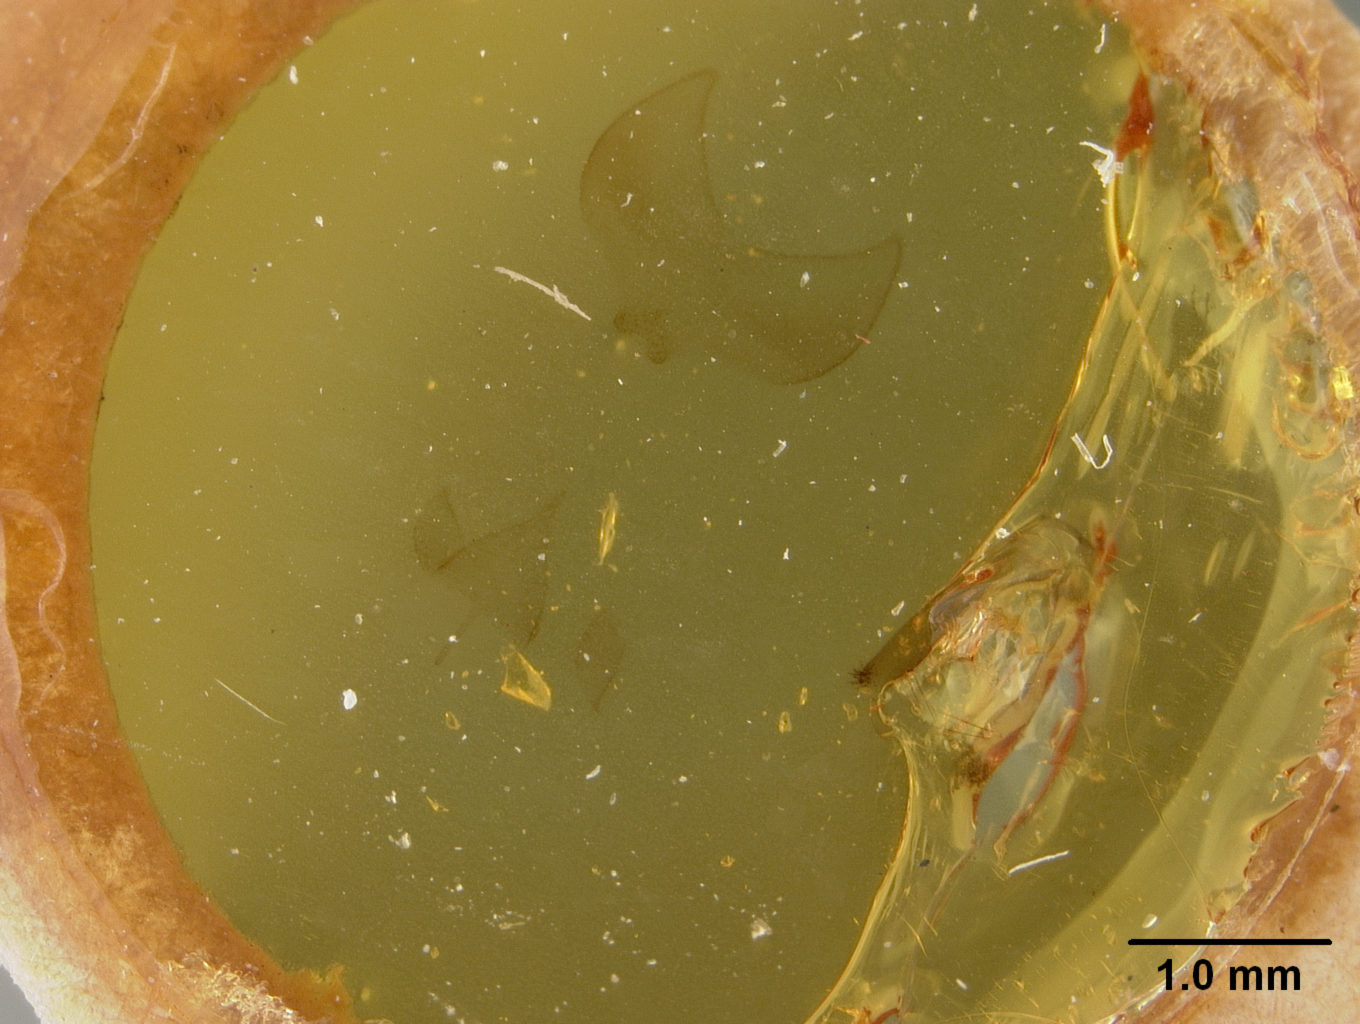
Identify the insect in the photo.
Osmia thysanisca
